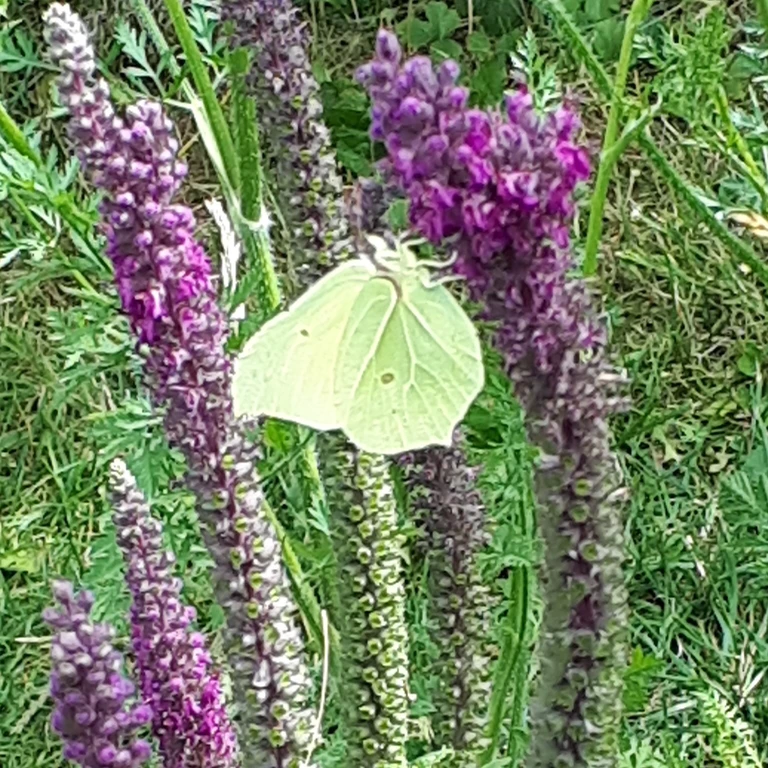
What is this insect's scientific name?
Gonepteryx rhamni
